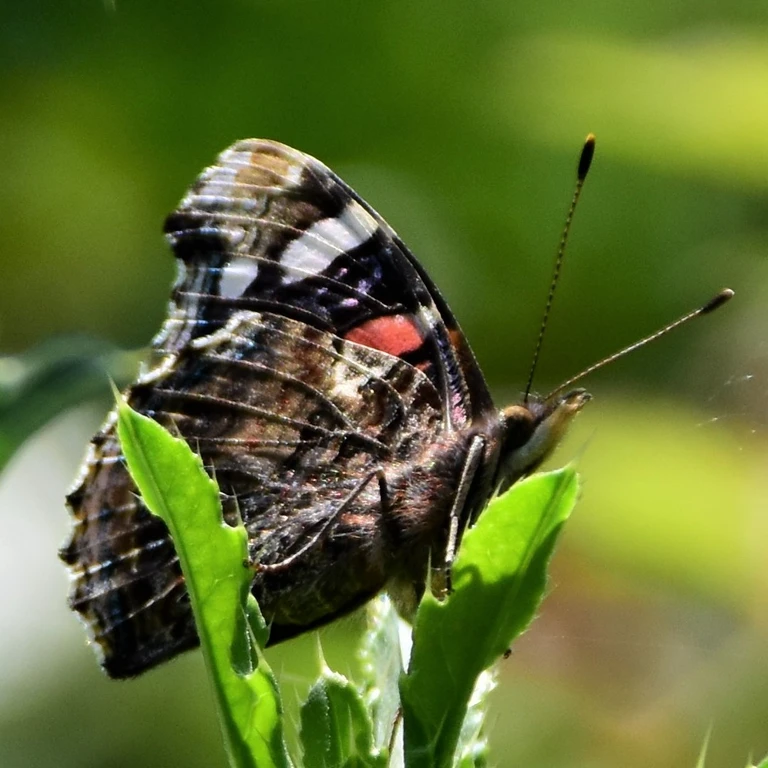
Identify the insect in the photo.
Vanessa atalanta
